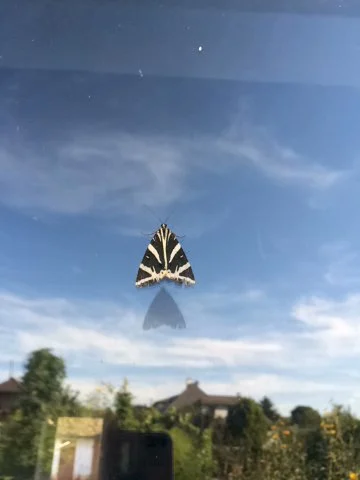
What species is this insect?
Euplagia quadripunctaria
